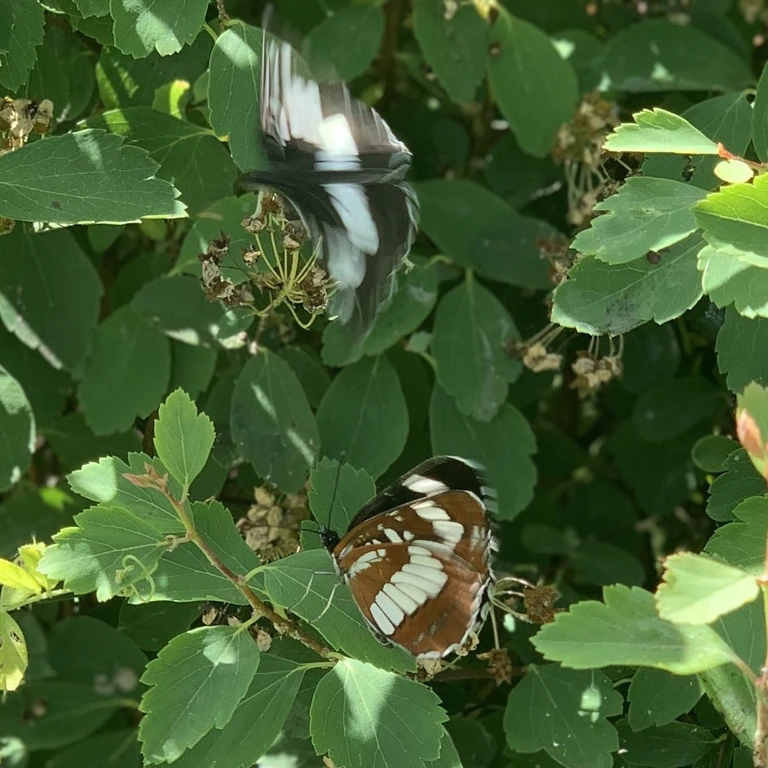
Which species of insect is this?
Neptis rivularis
